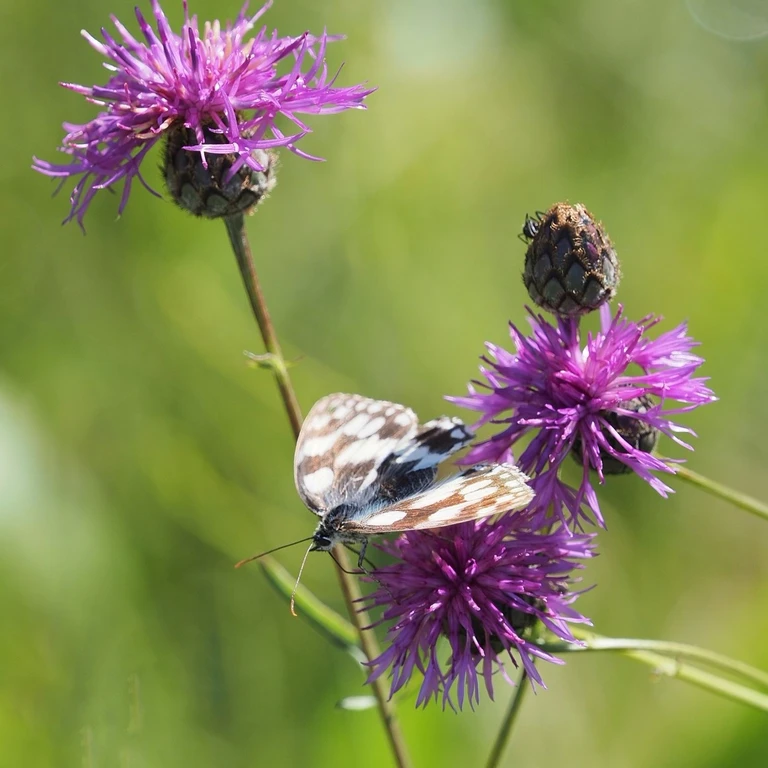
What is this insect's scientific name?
Melanargia galathea
